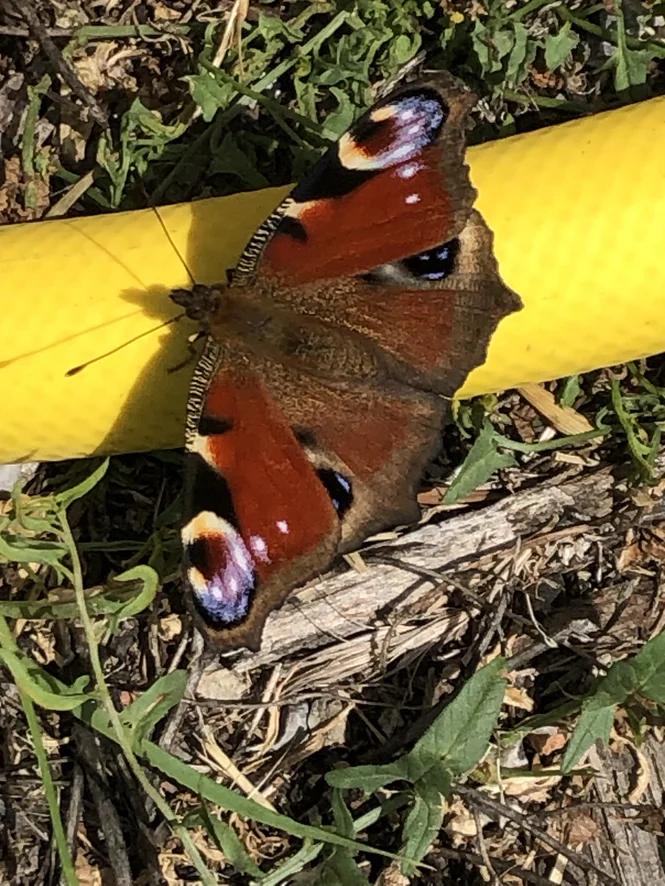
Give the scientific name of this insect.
Aglais io
